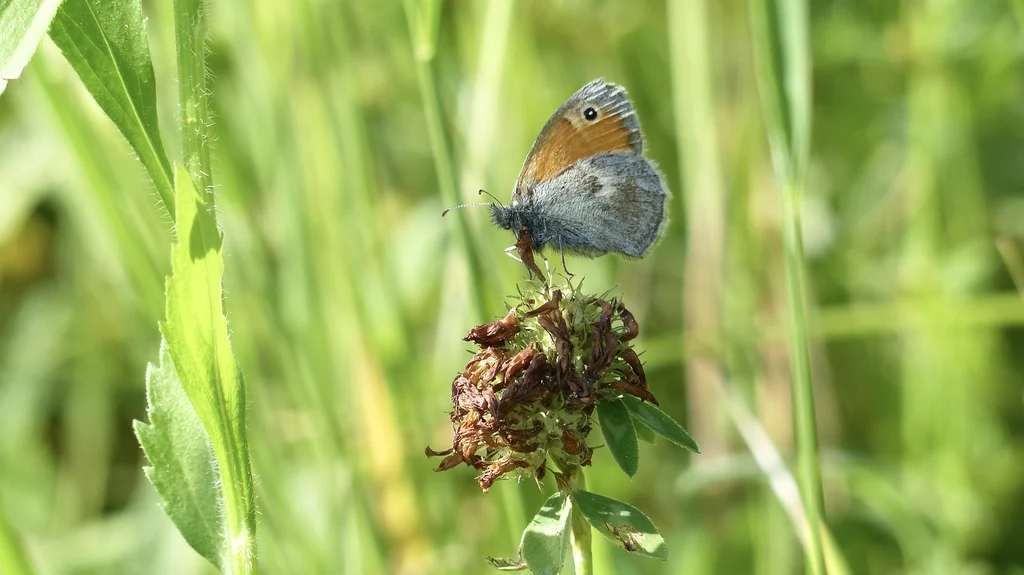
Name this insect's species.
Coenonympha pamphilus
